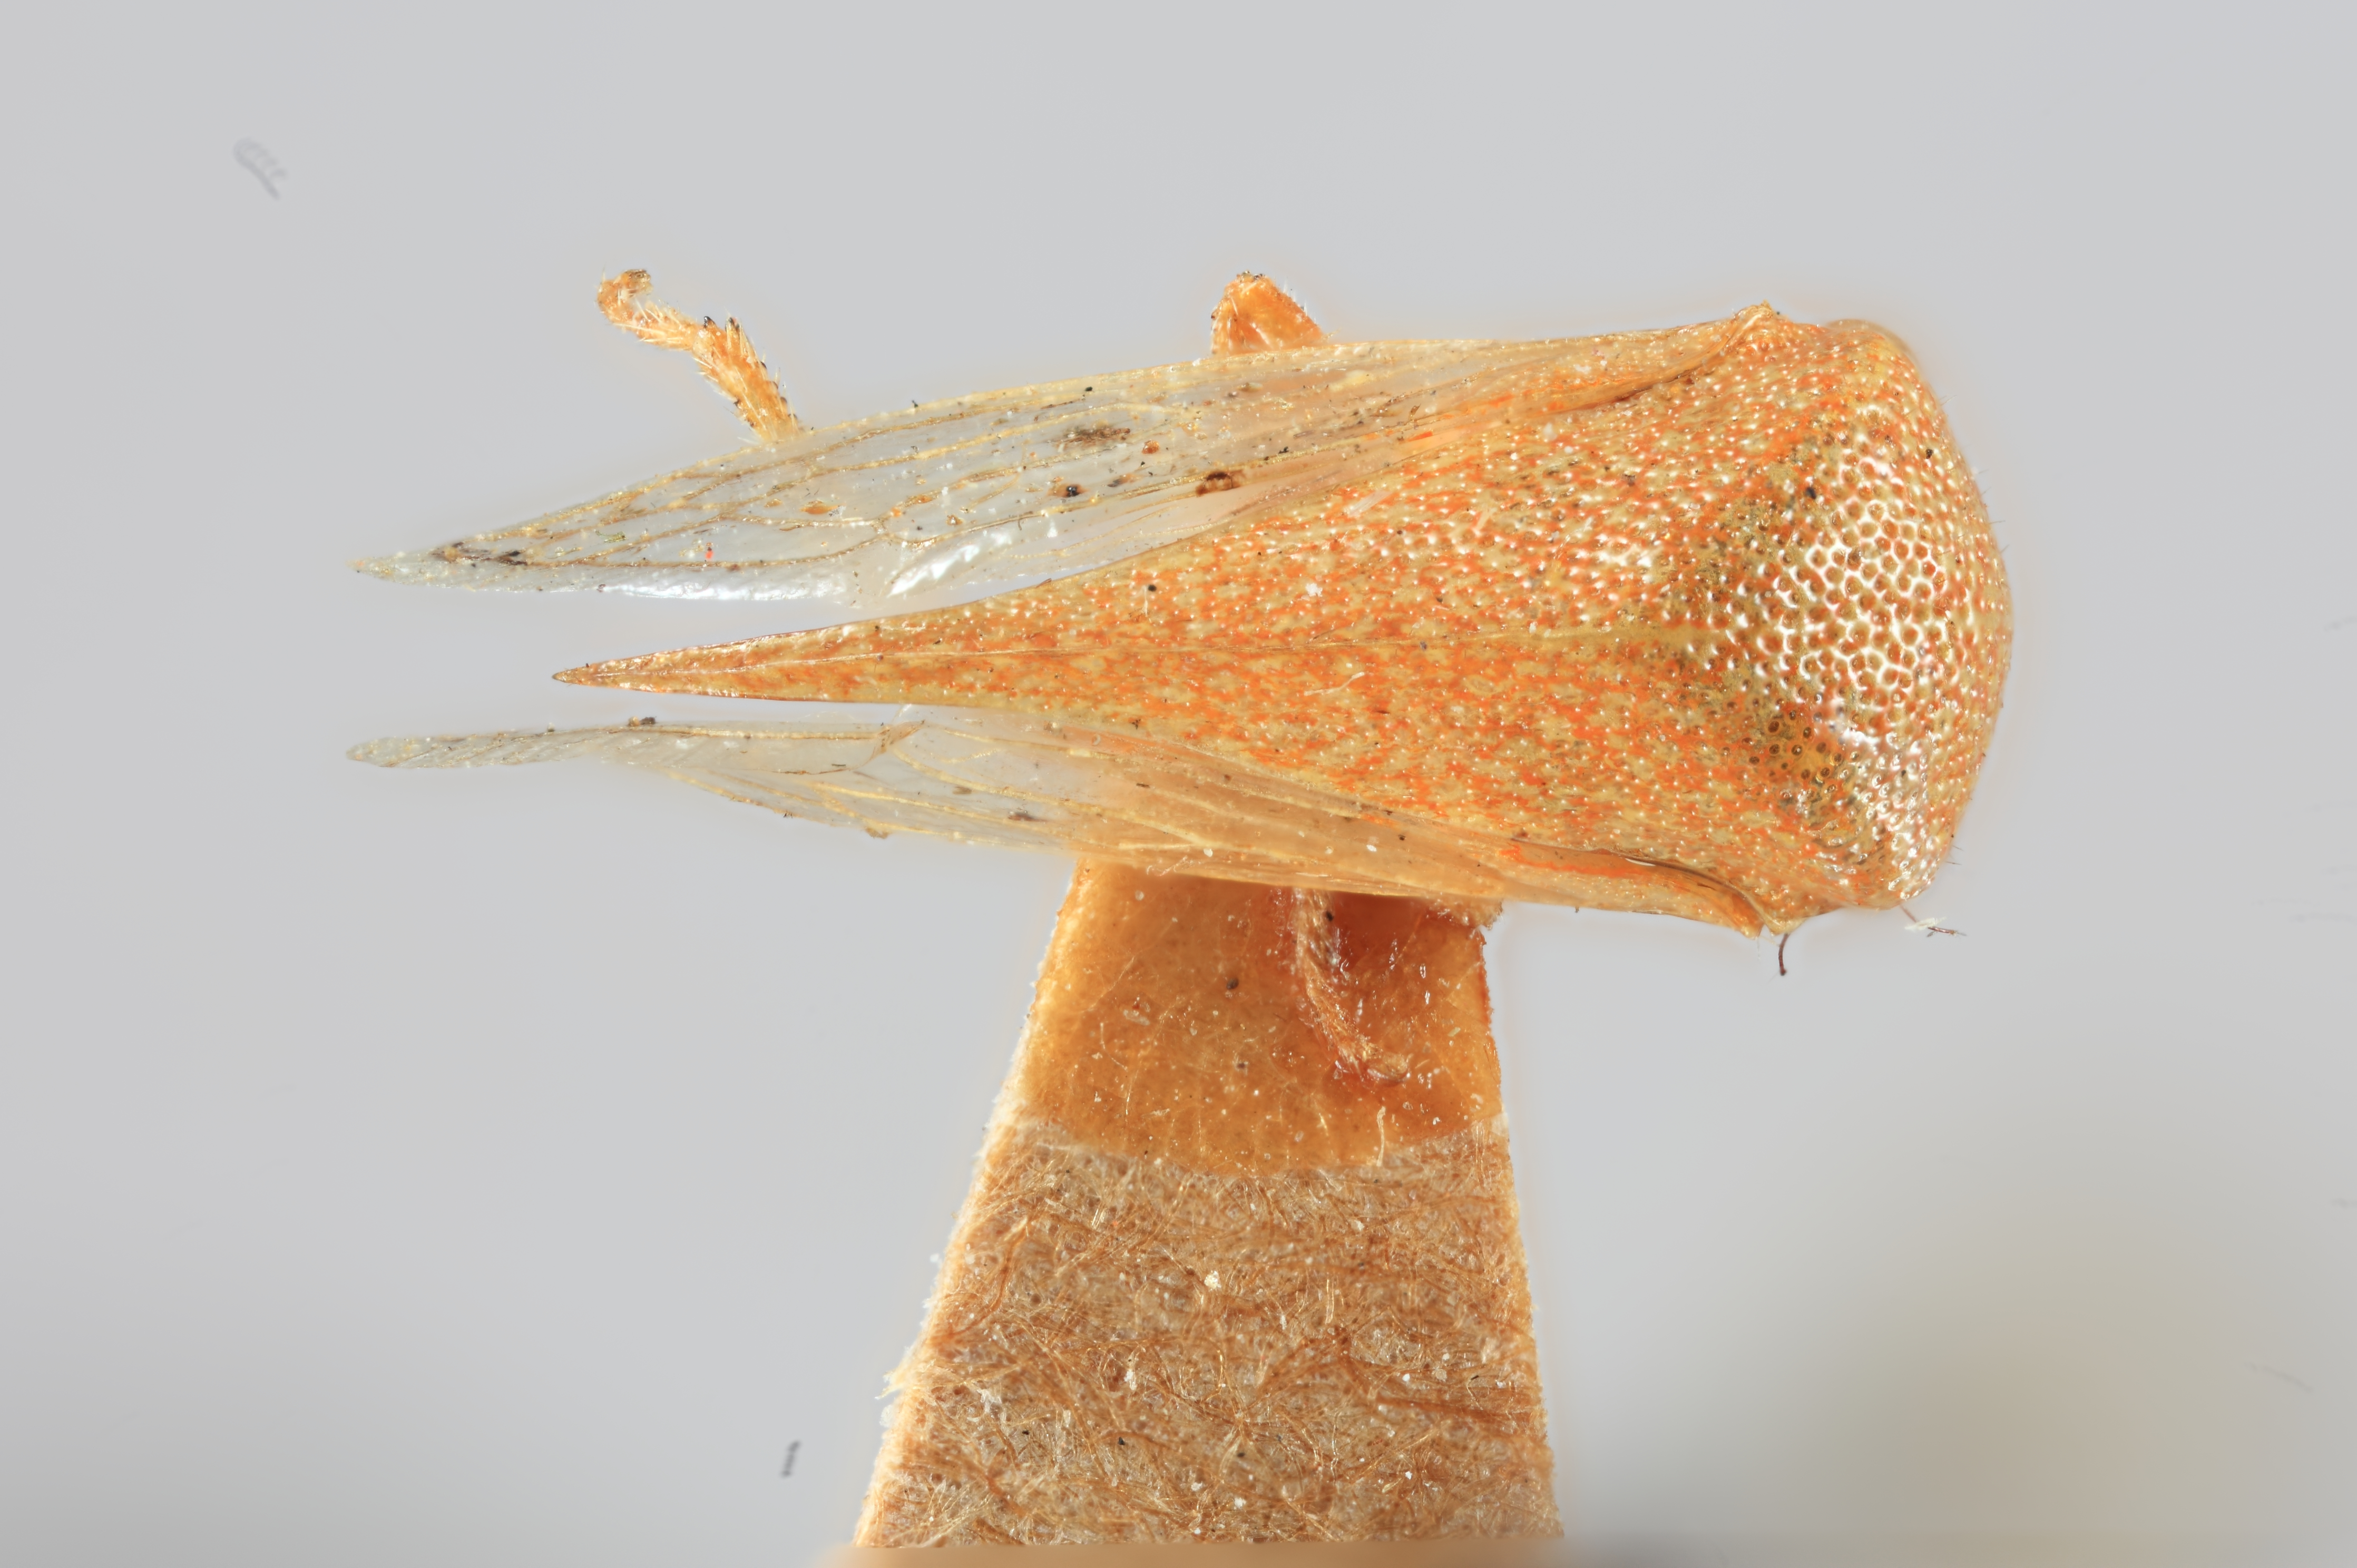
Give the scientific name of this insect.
Tortistilus minutus
